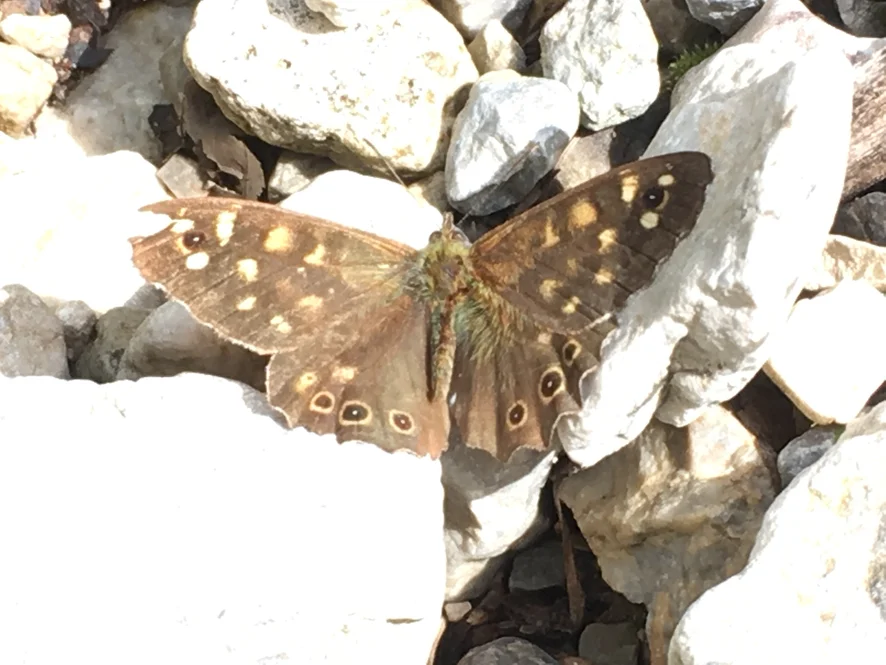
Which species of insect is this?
Pararge aegeria
